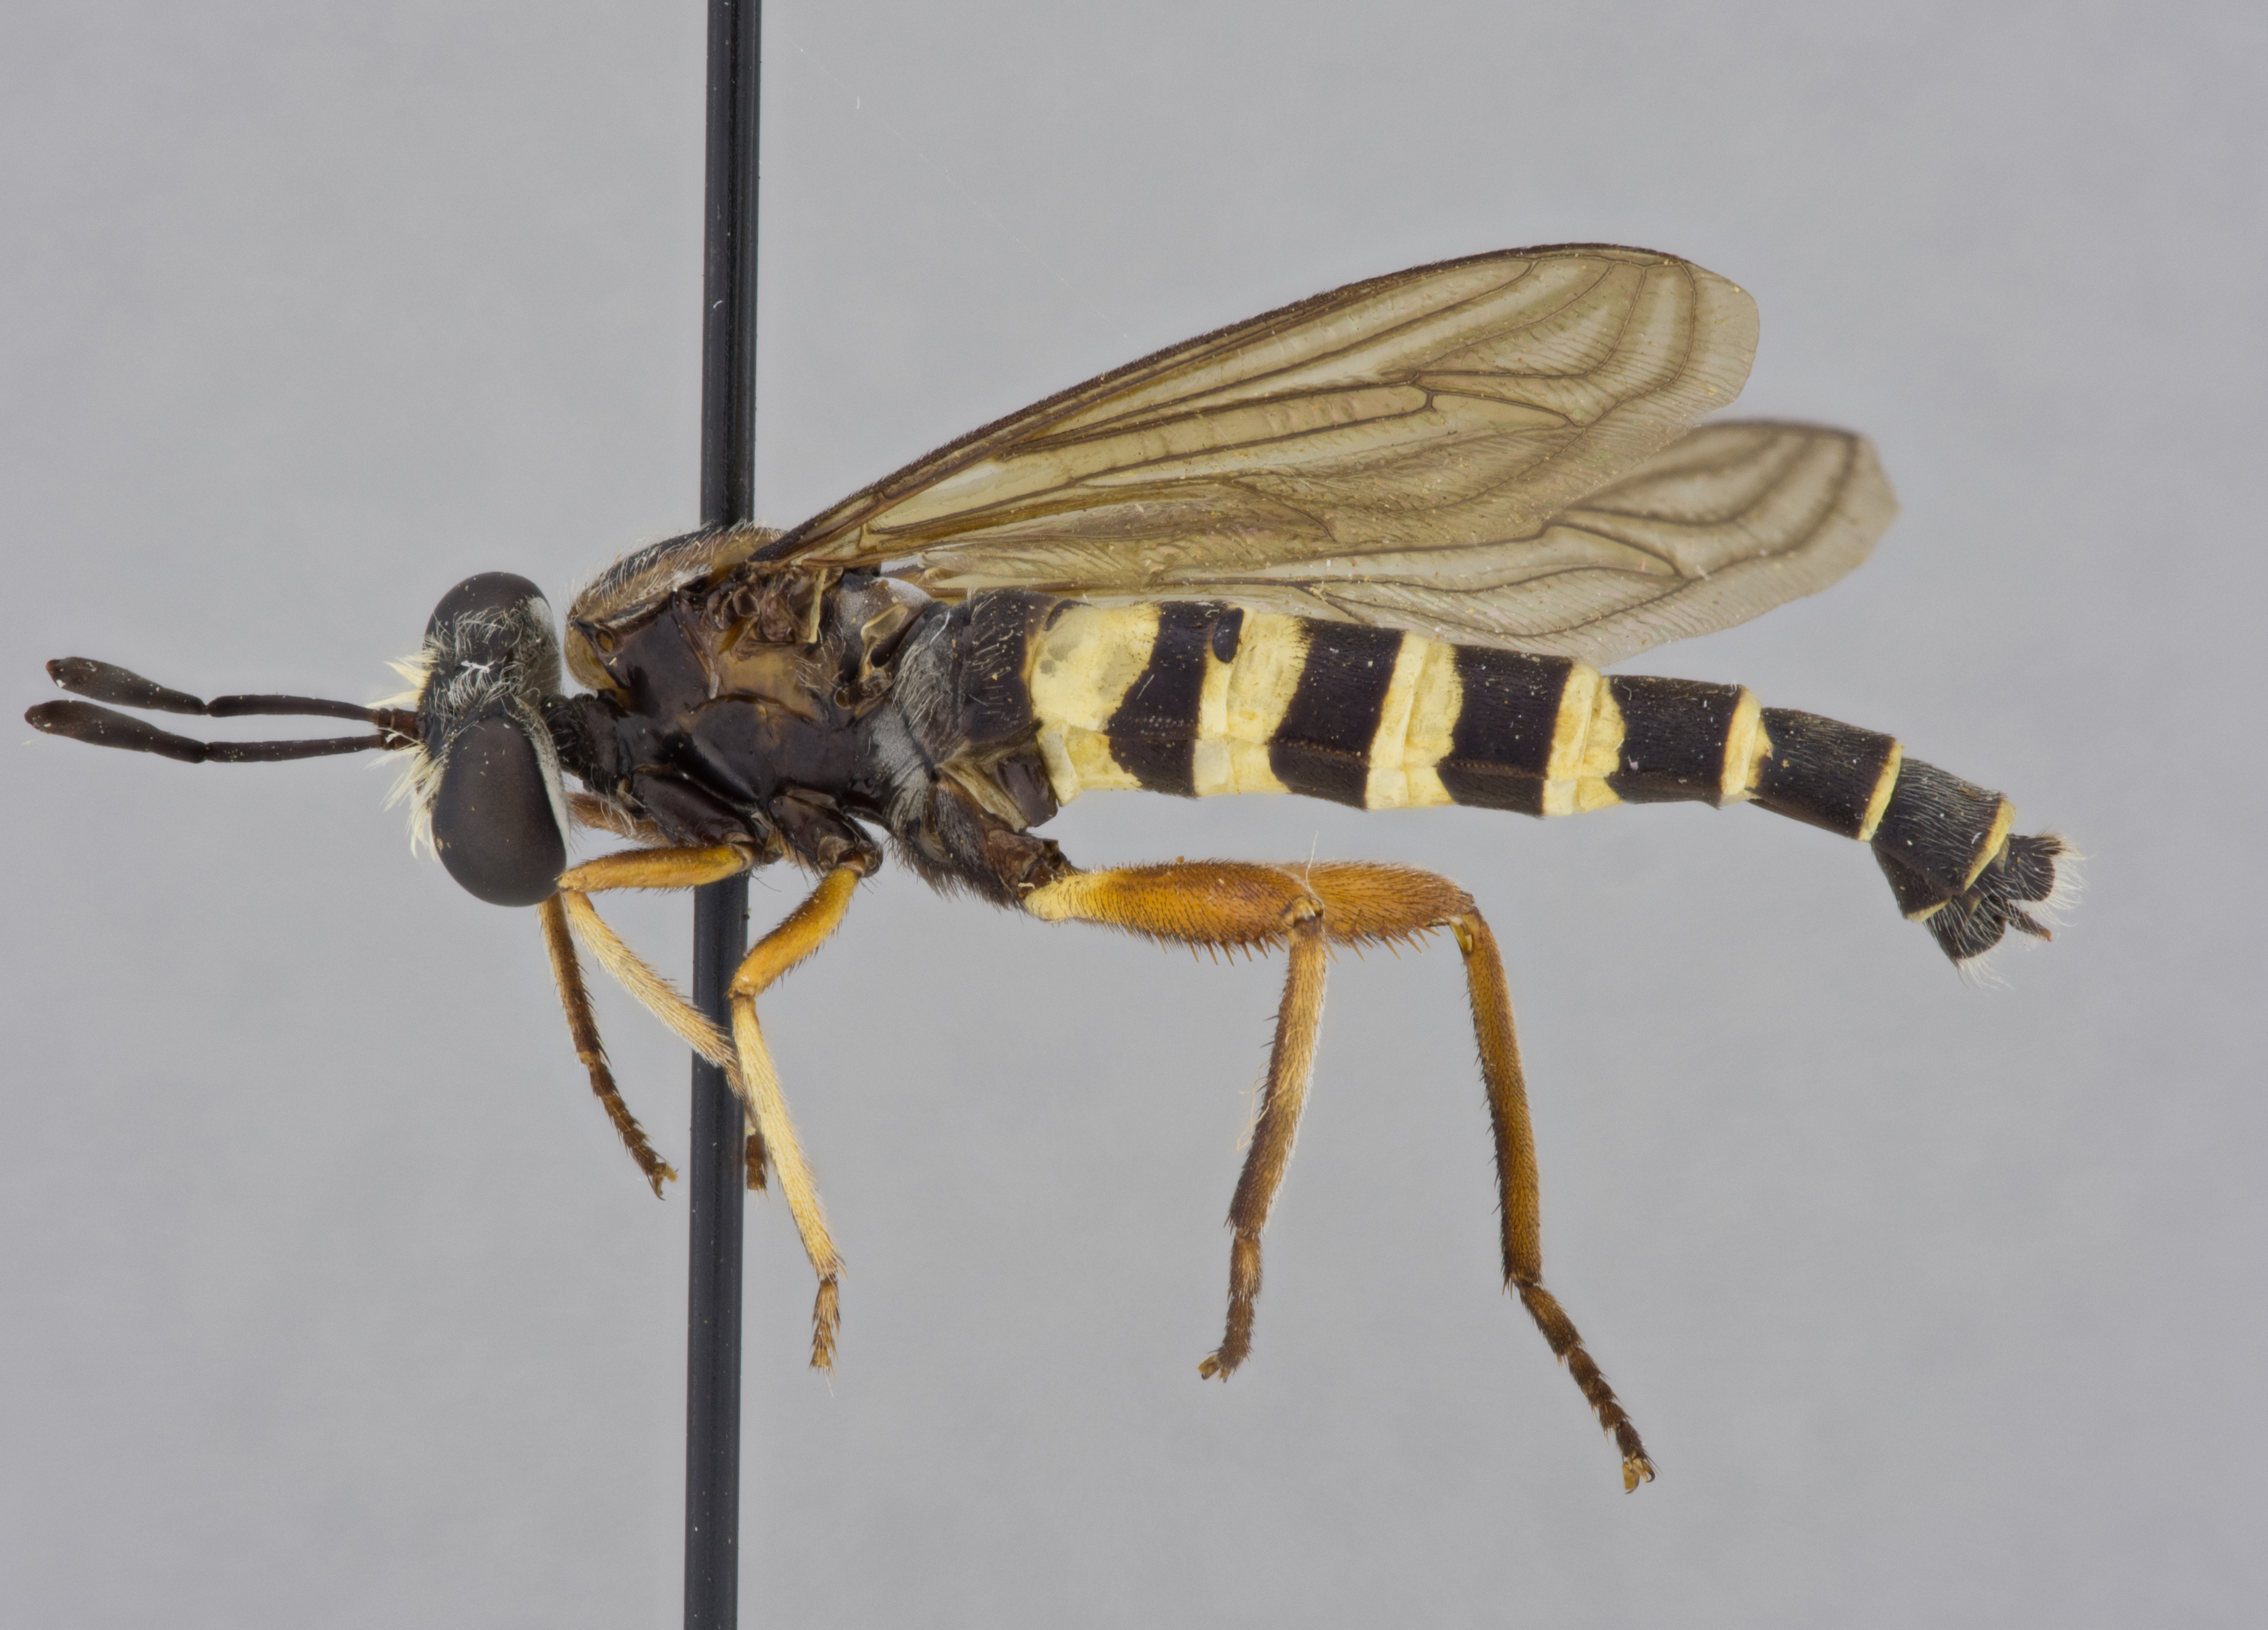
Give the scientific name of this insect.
Mydaselpis ngurumani
